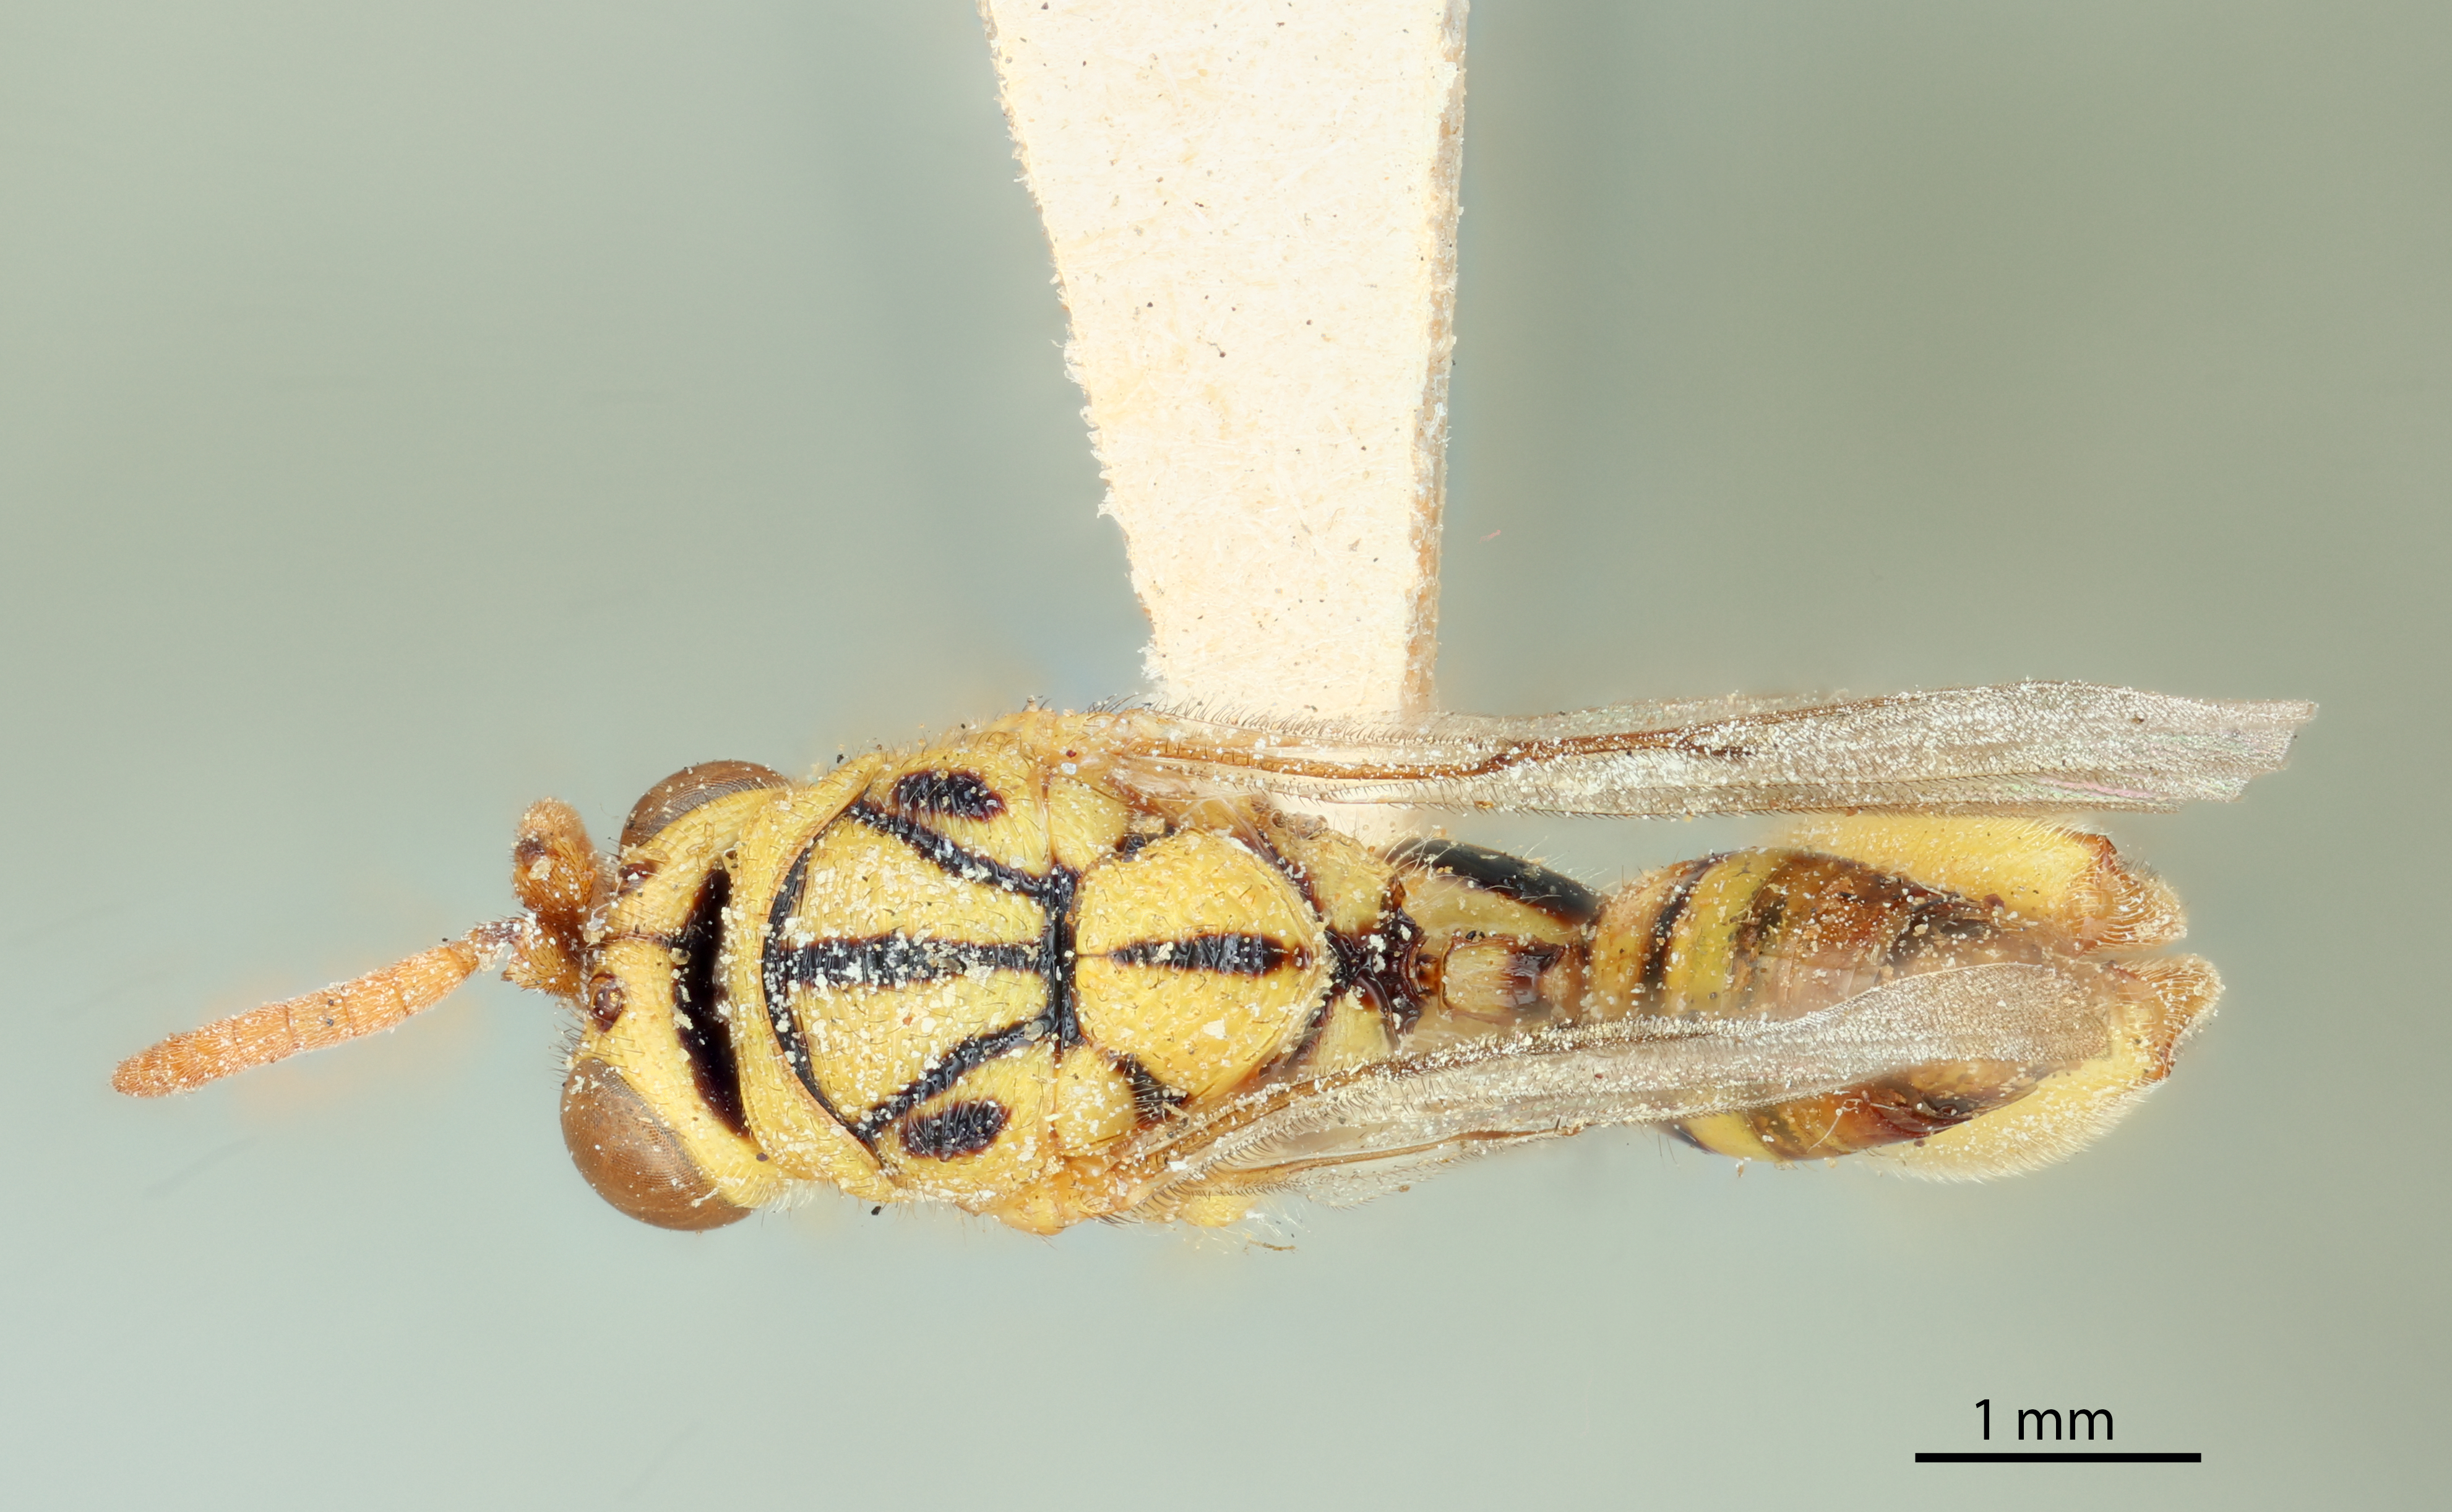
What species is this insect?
Spilochalcis insularis
